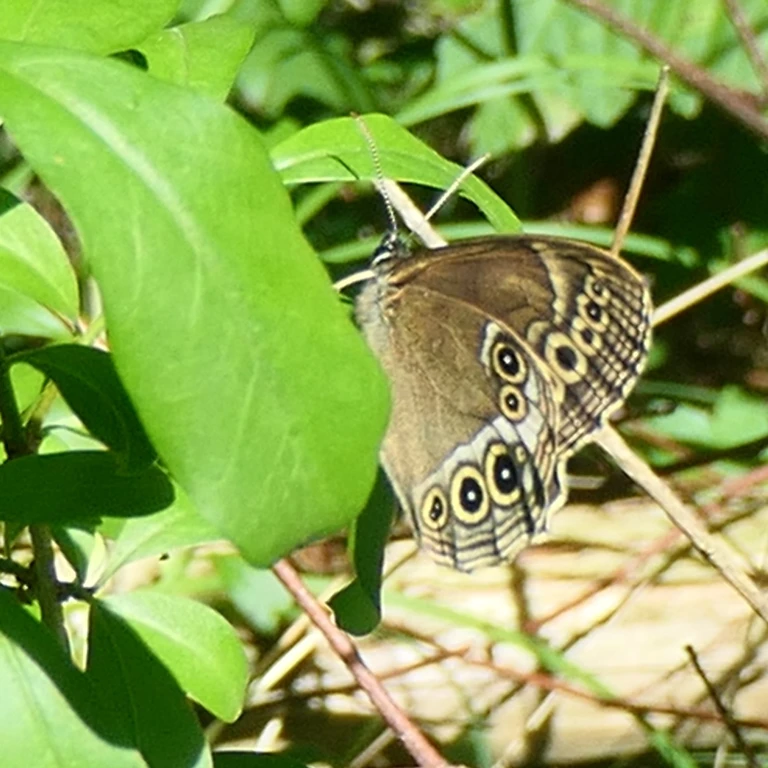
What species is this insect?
Lopinga achine (also Pararge achine)
